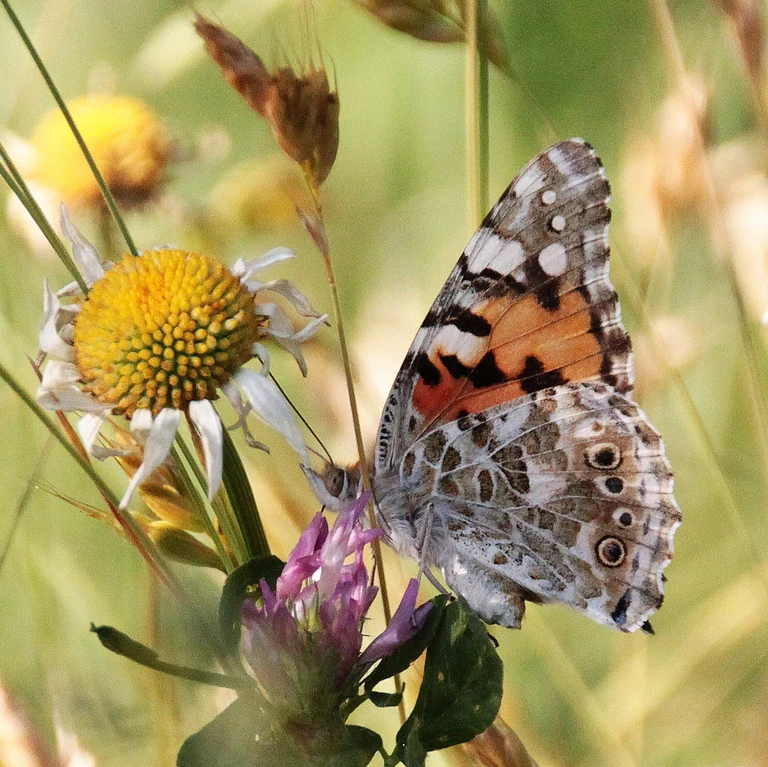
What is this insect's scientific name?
Vanessa cardui
